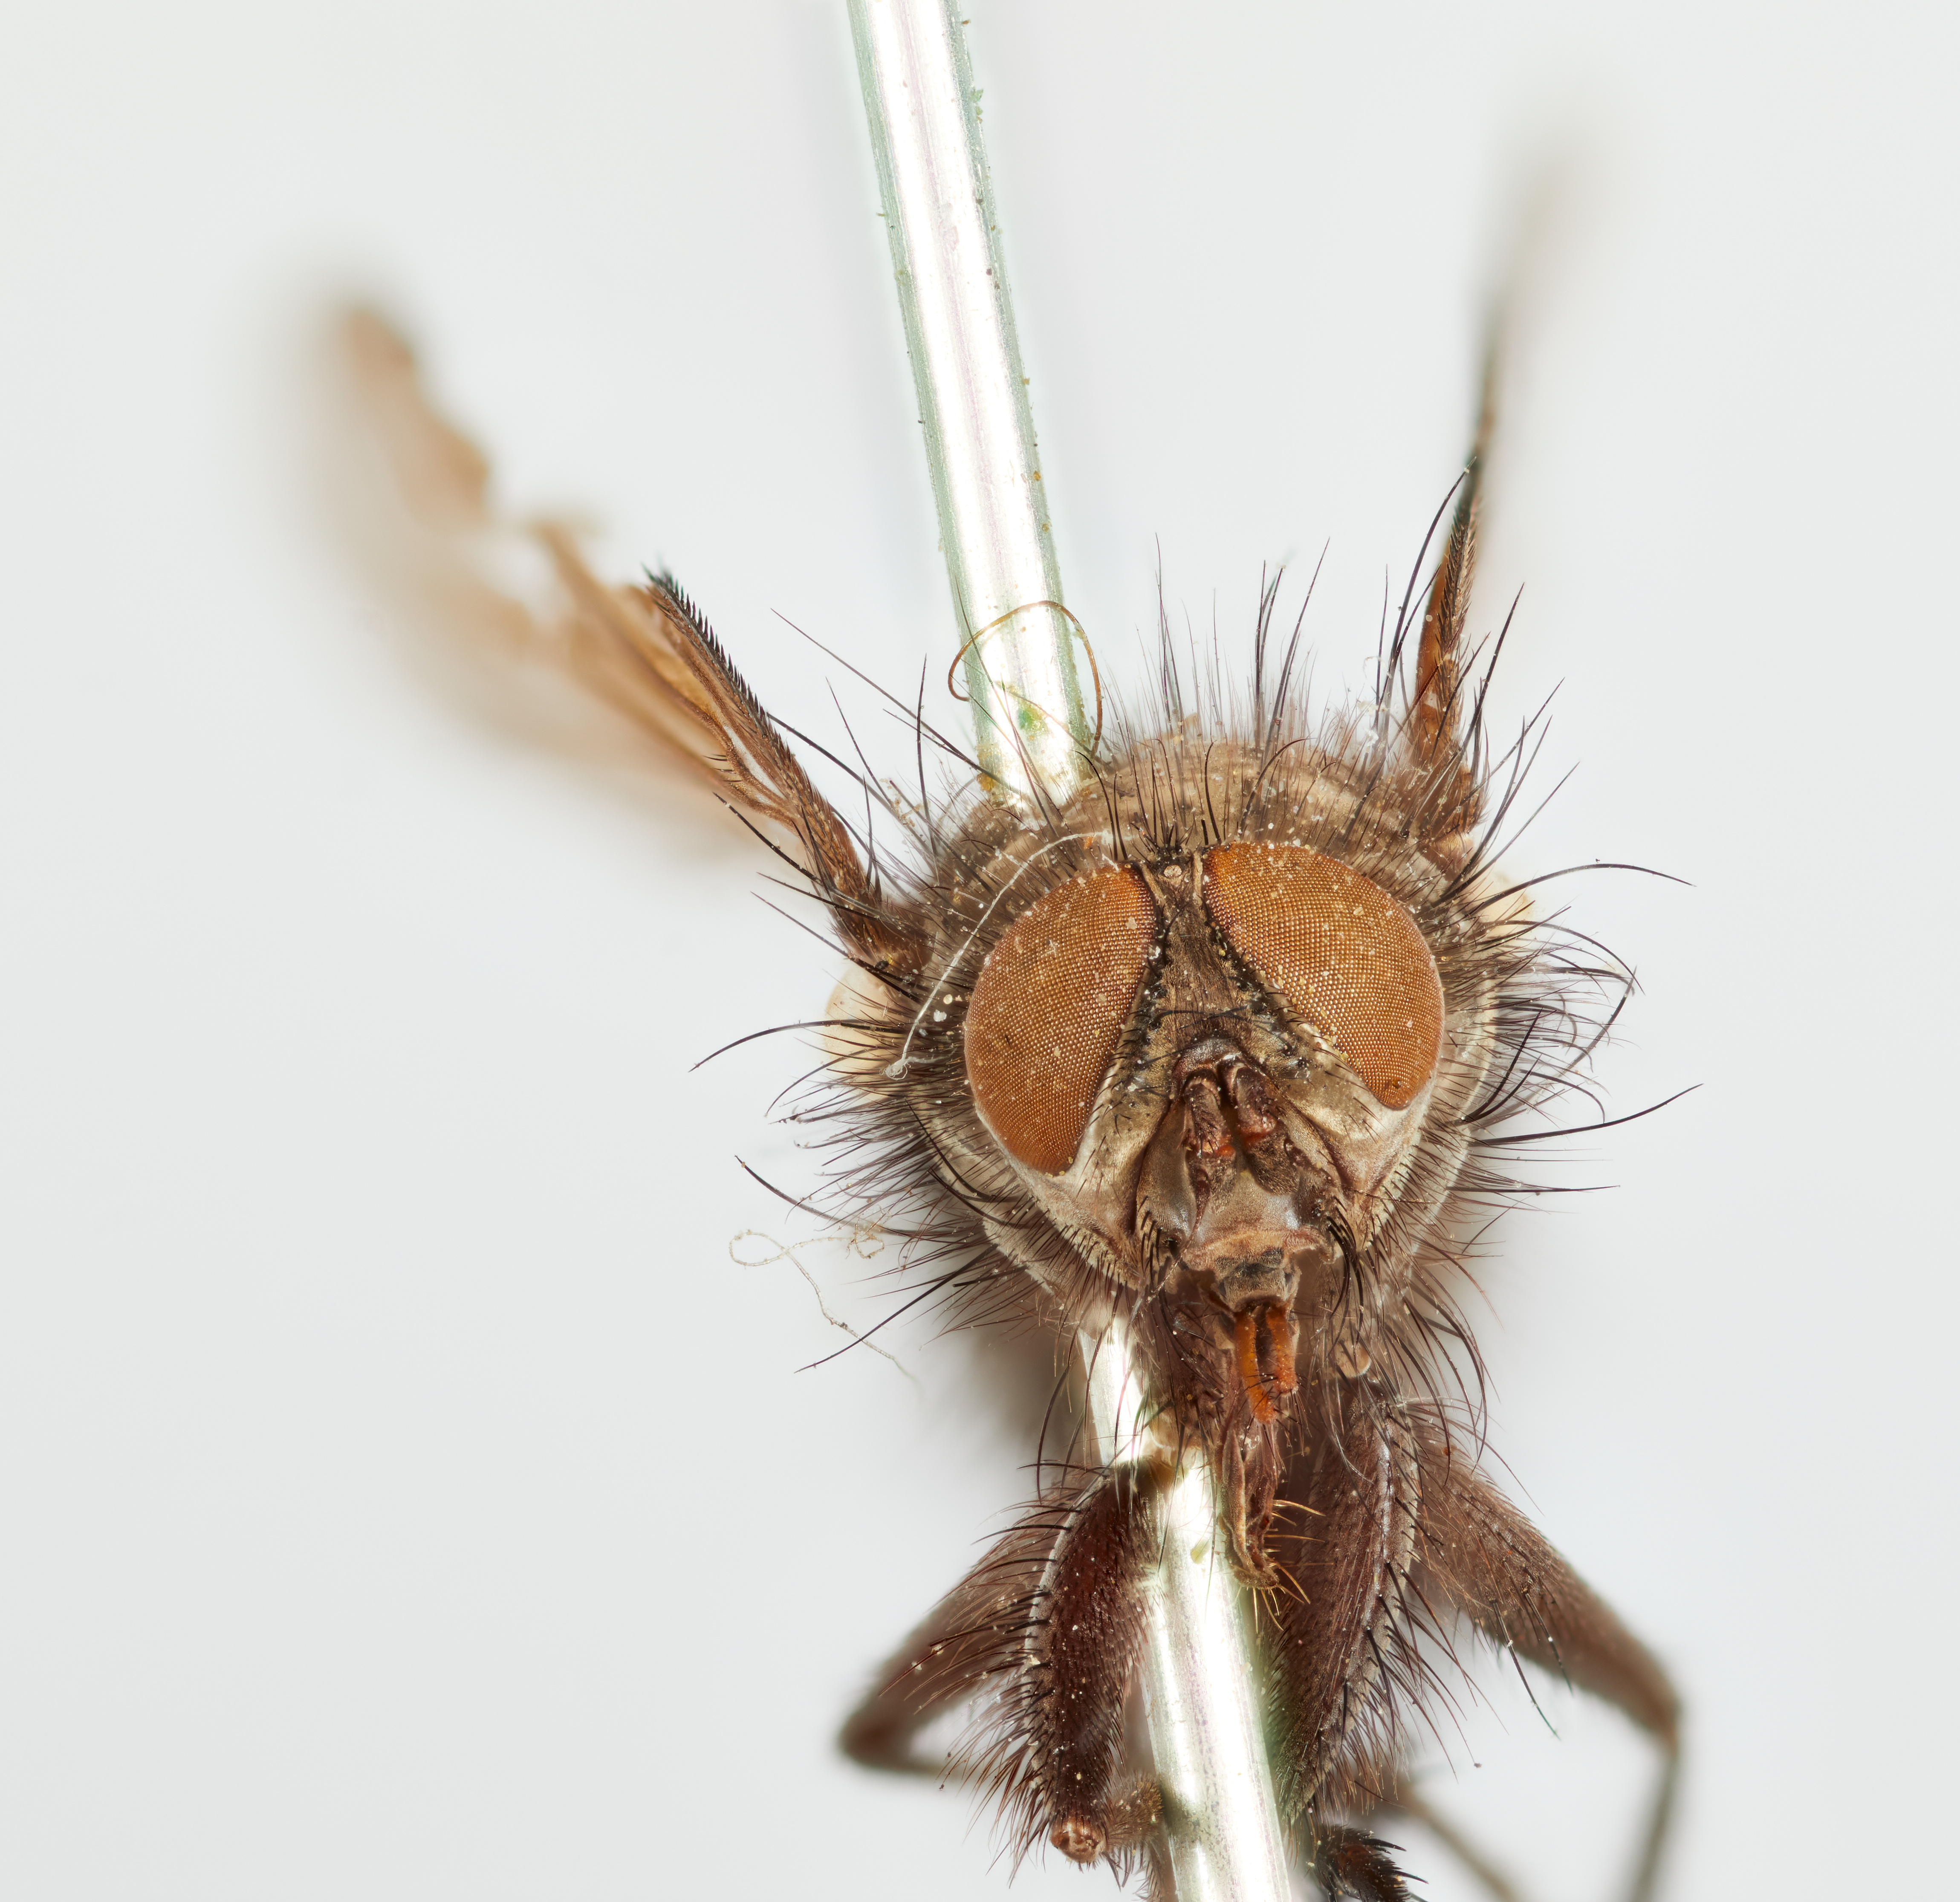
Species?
Muscopteryx obscura
